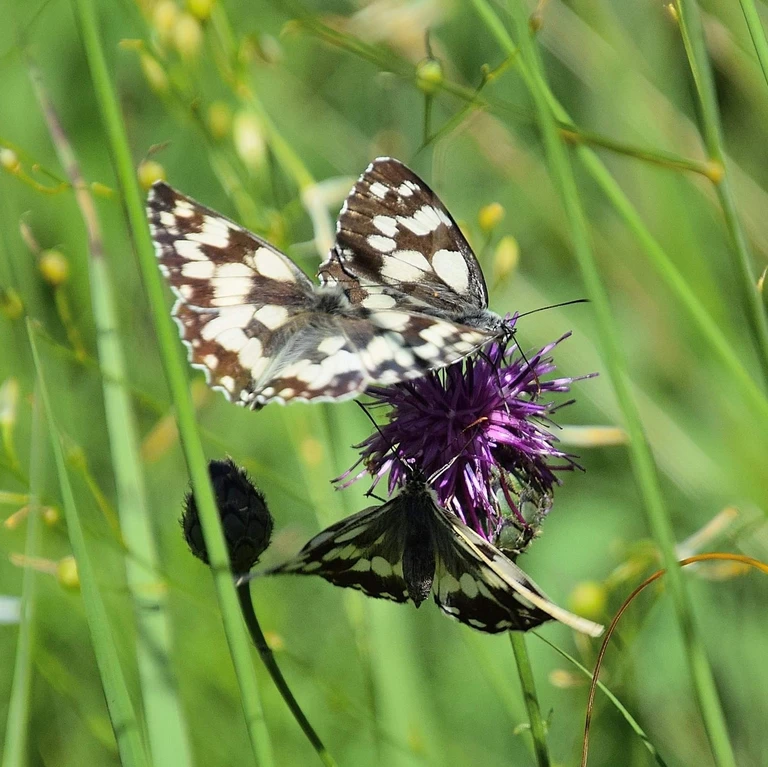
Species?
Melanargia galathea
